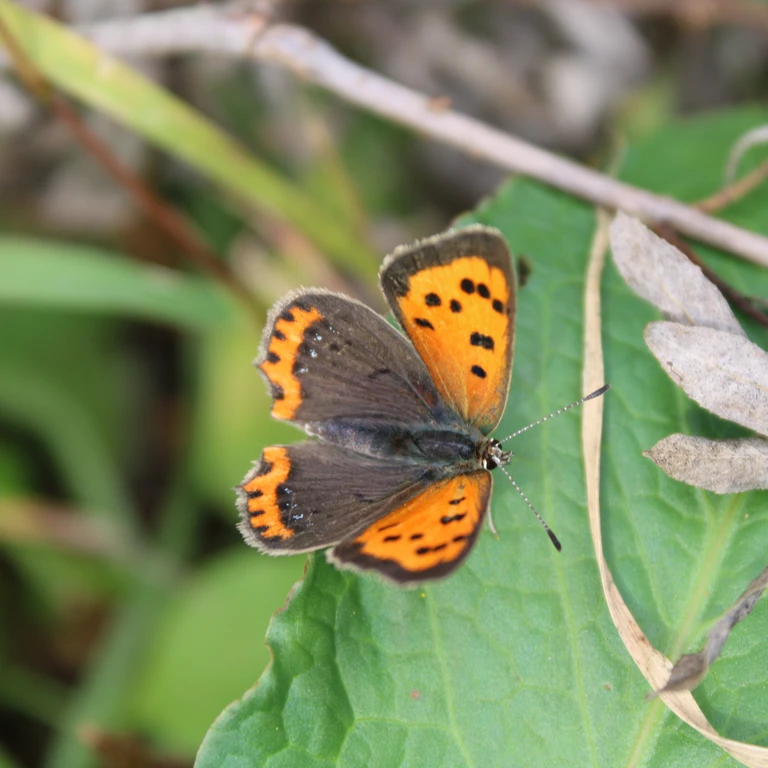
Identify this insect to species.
Lycaena phlaeas
